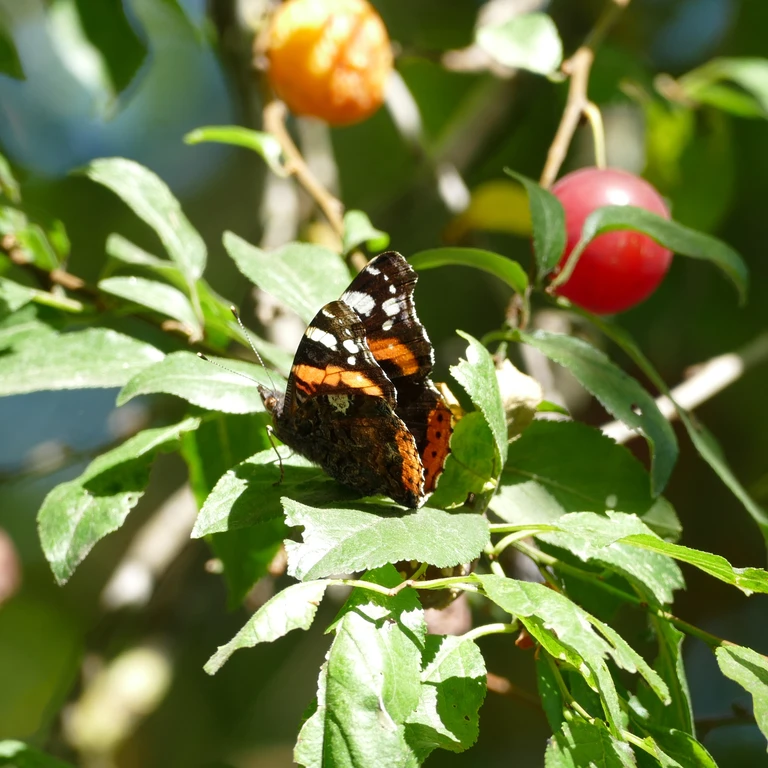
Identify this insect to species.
Vanessa atalanta
